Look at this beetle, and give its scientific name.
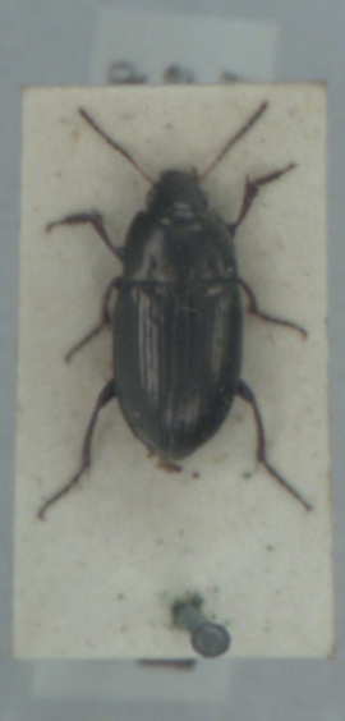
Amara aenea
